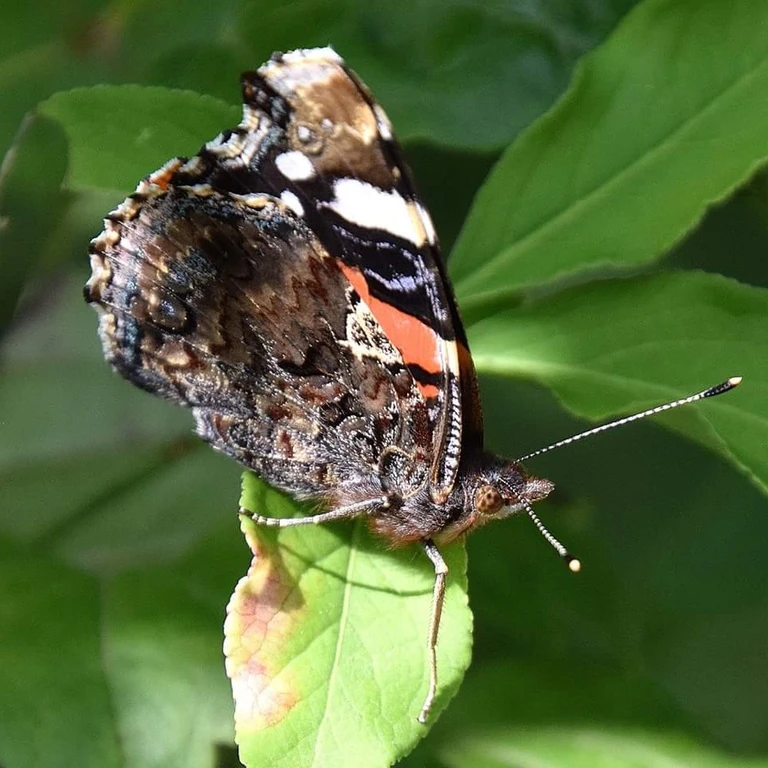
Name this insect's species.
Vanessa atalanta
